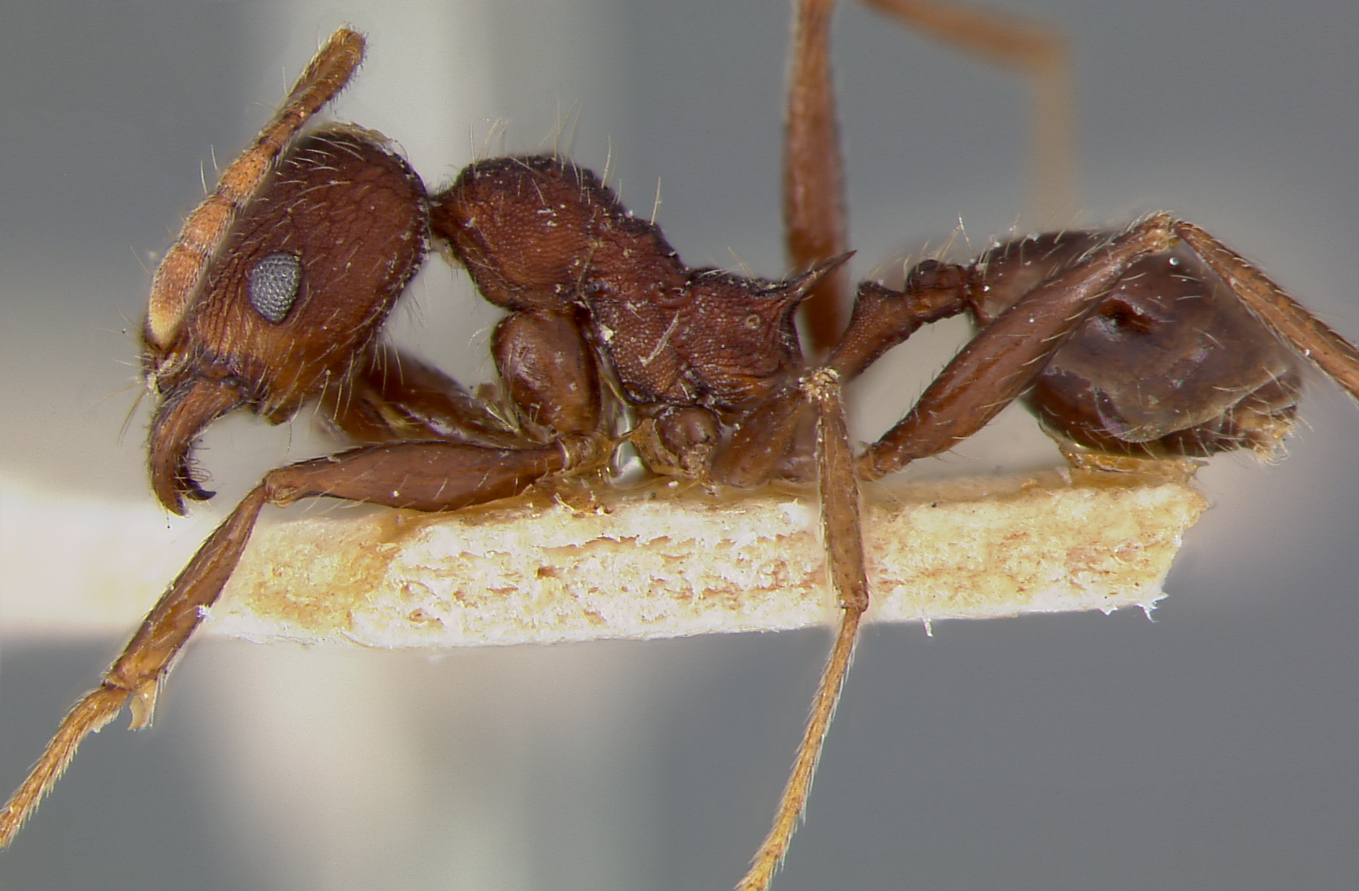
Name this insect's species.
Pheidole liengmei
